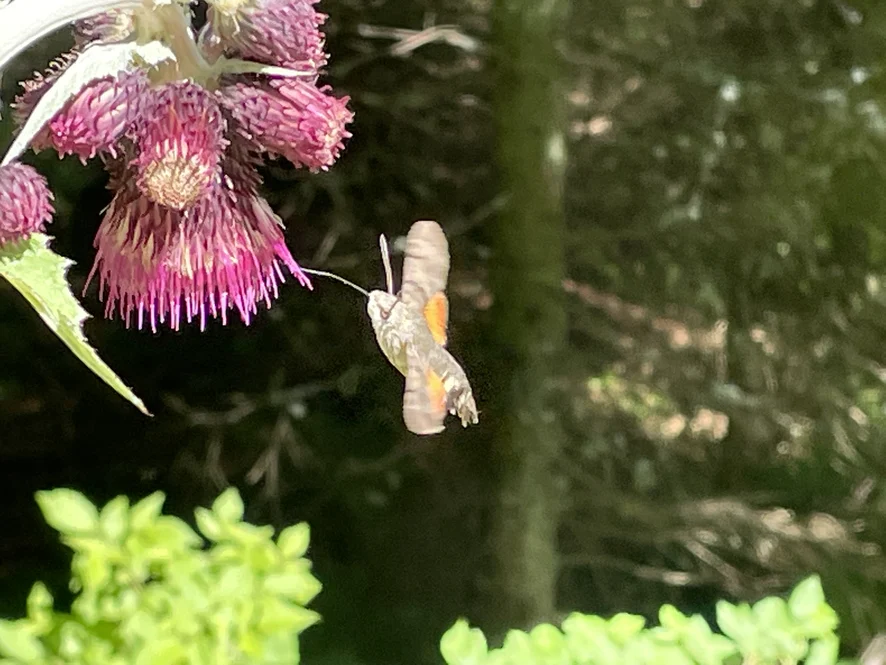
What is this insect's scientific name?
Macroglossum stellatarum
